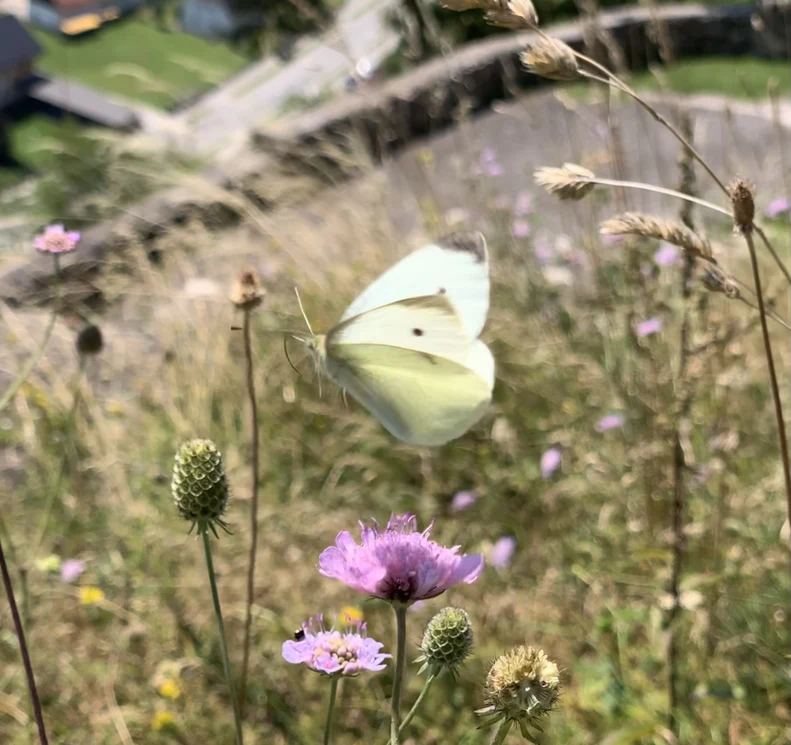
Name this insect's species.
Pieris rapae
